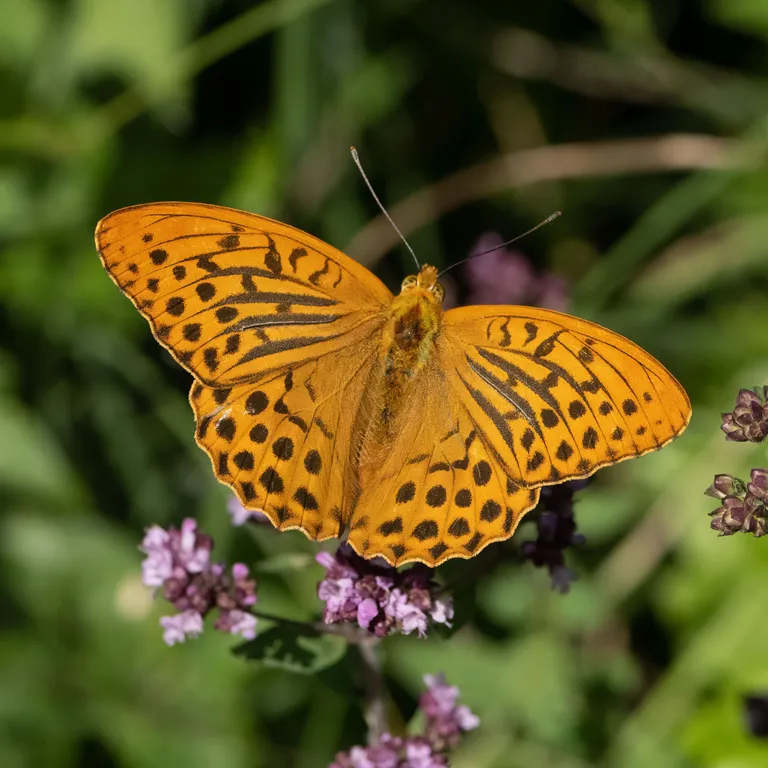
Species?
Argynnis paphia
